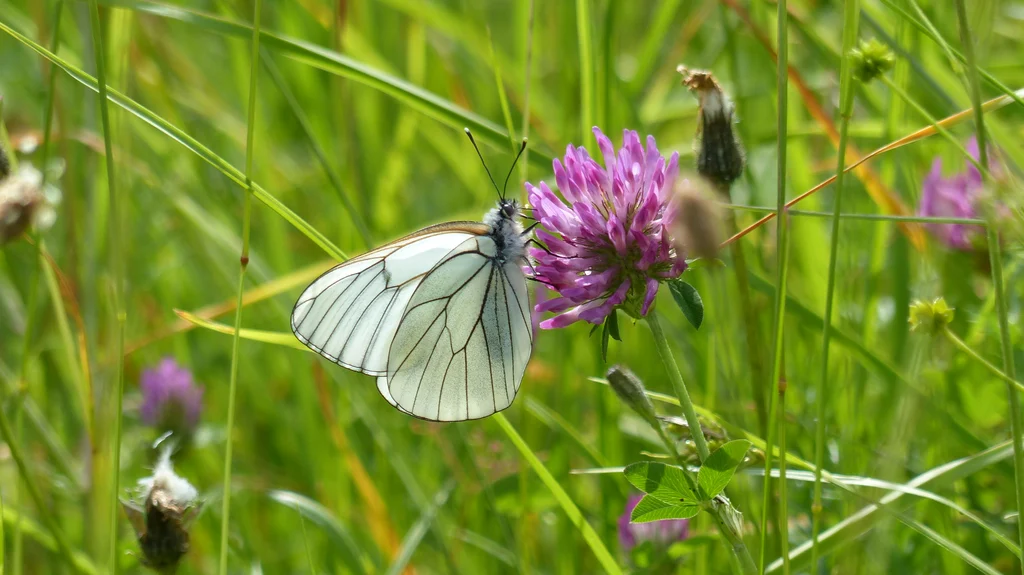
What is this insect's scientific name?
Aporia crataegi
